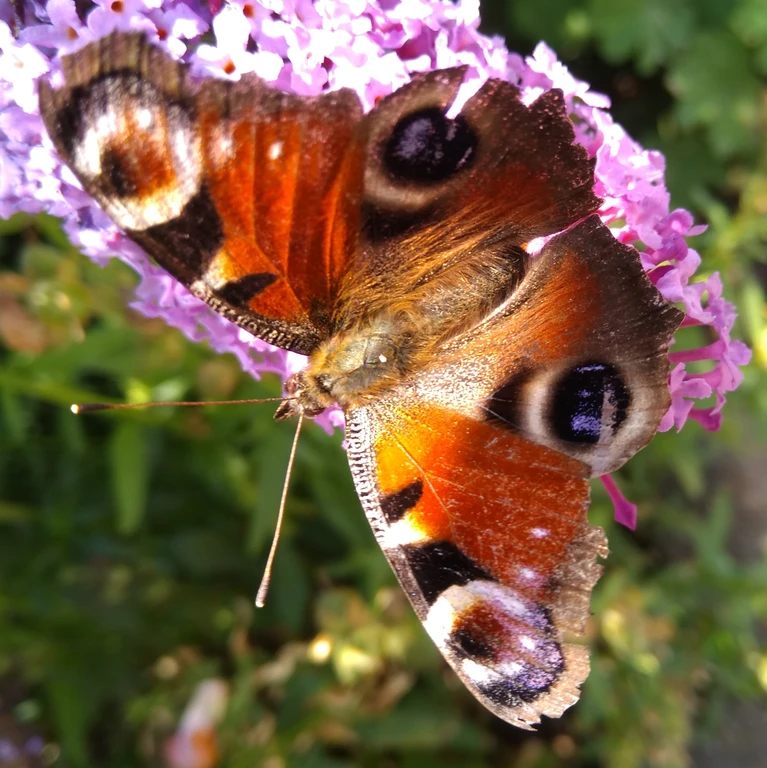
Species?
Aglais io
